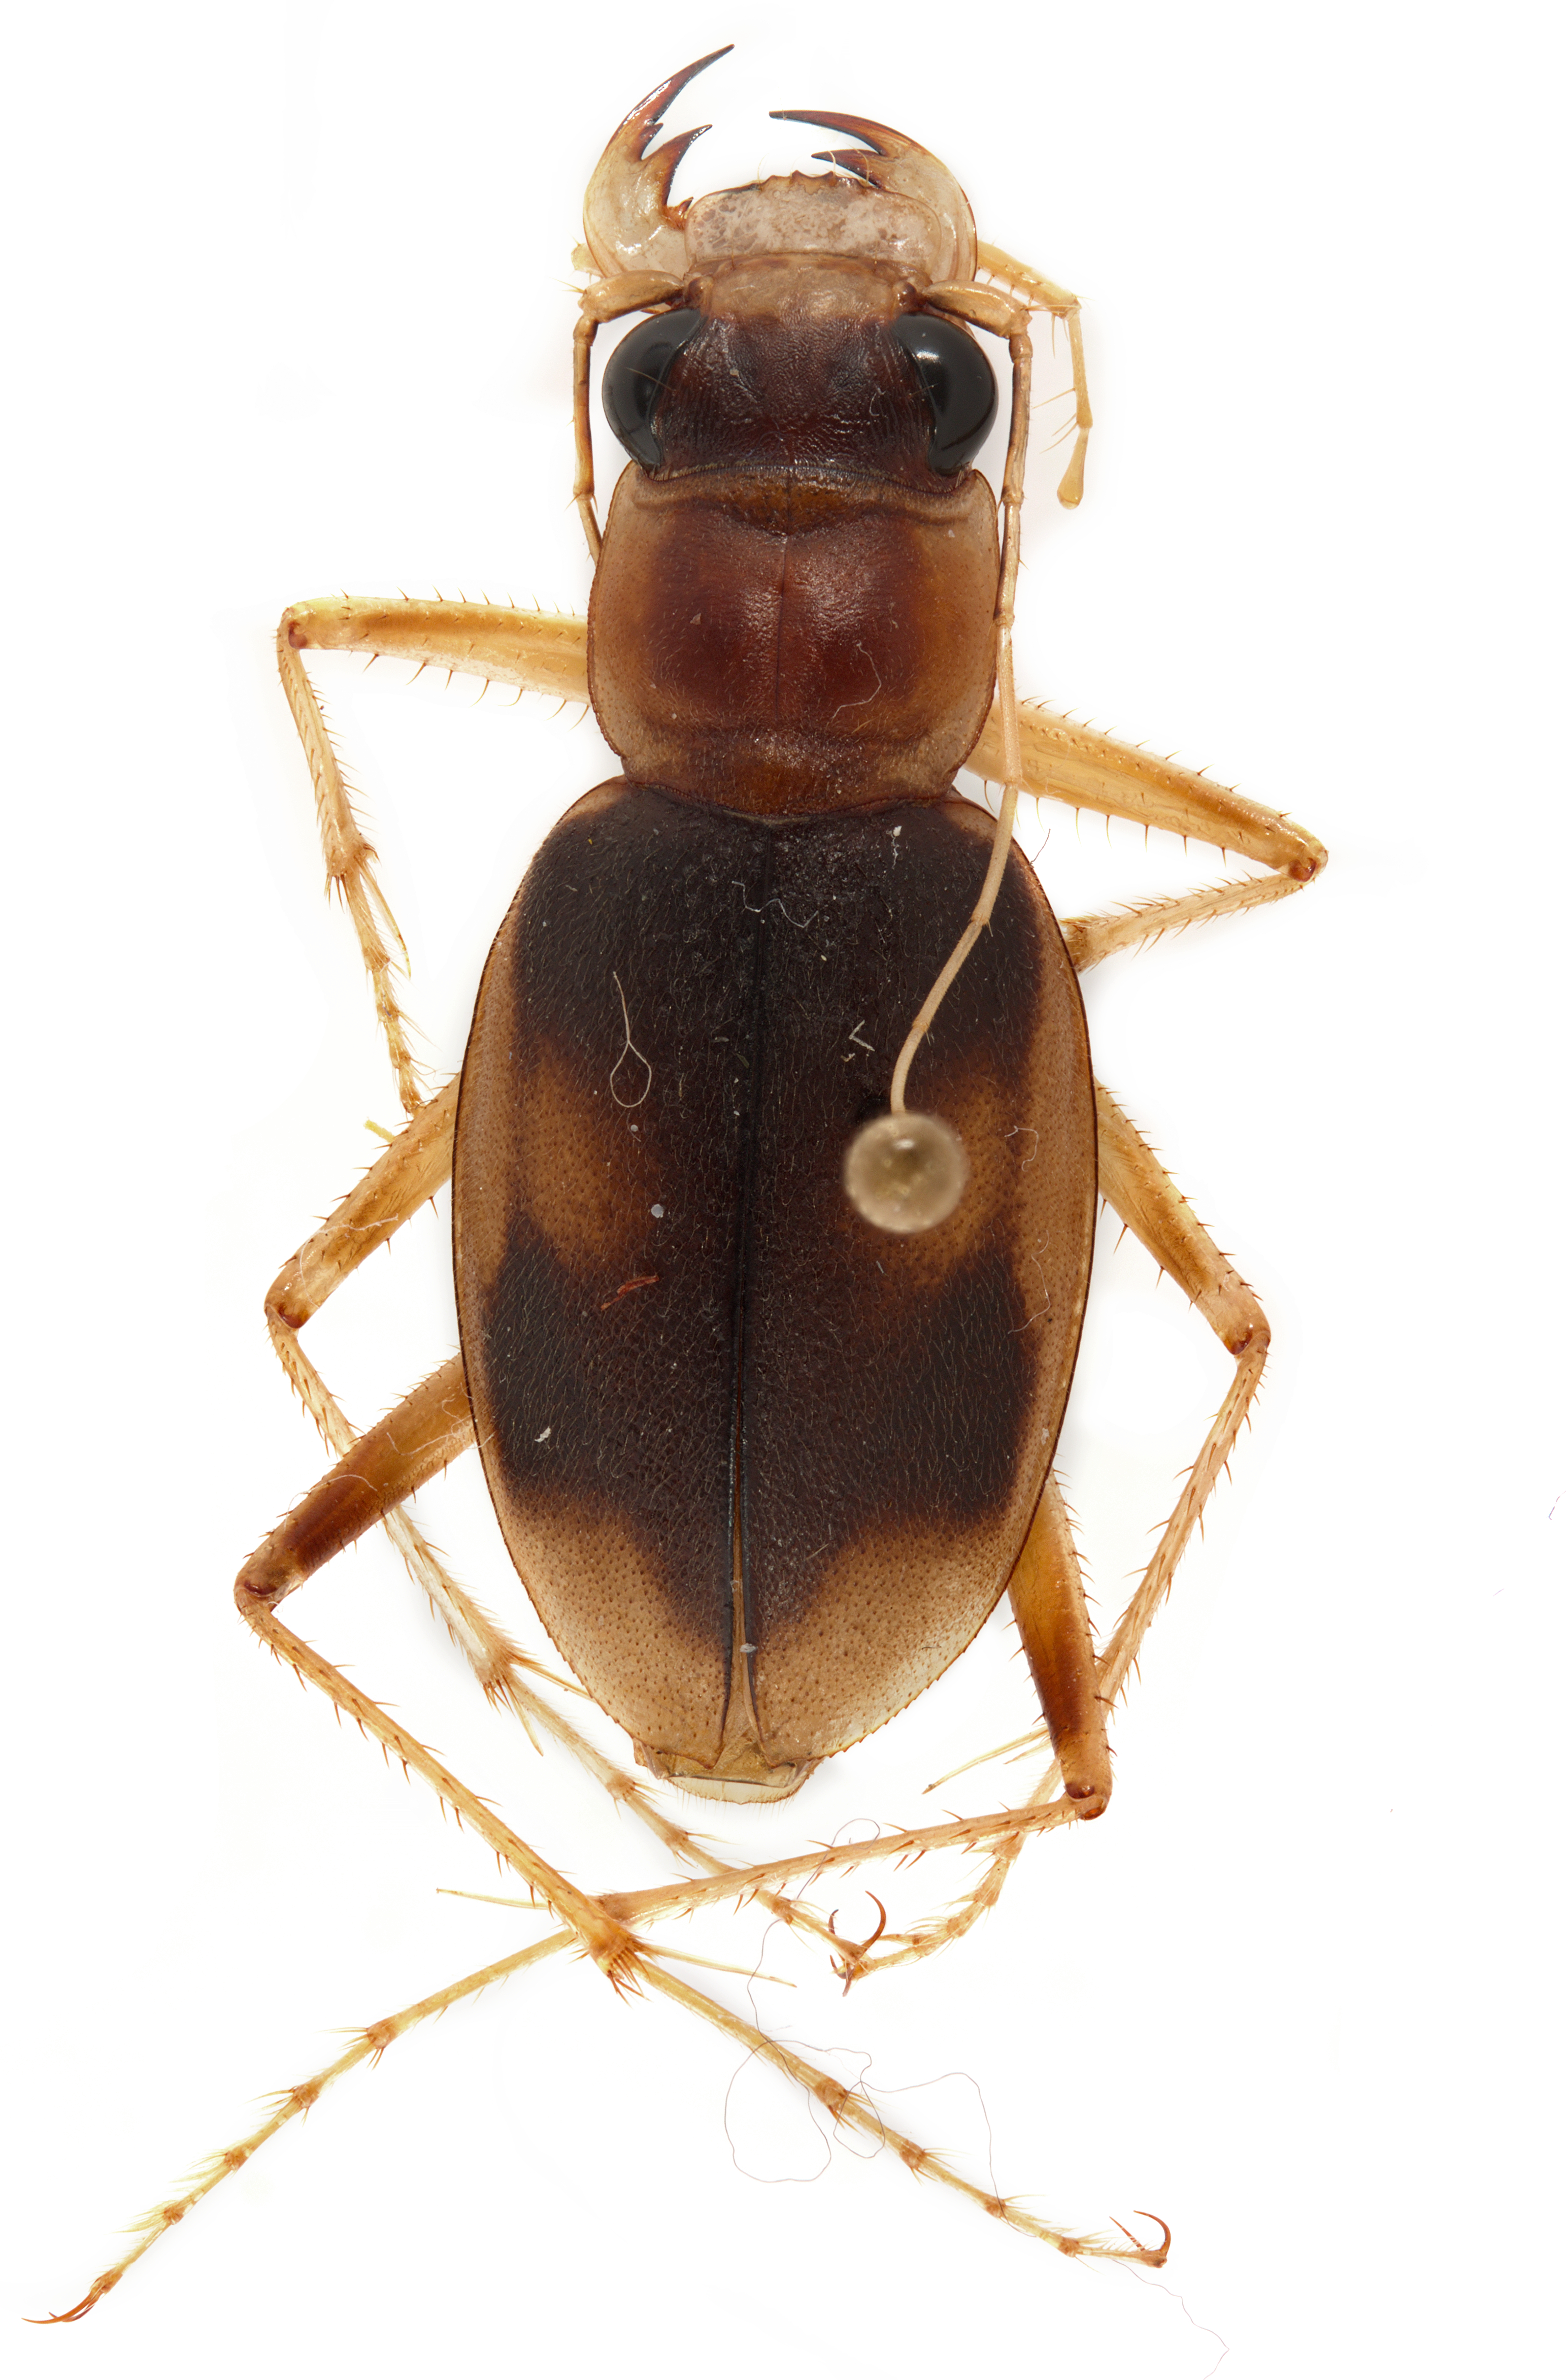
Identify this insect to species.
Phaeoxantha aequinoctialis
